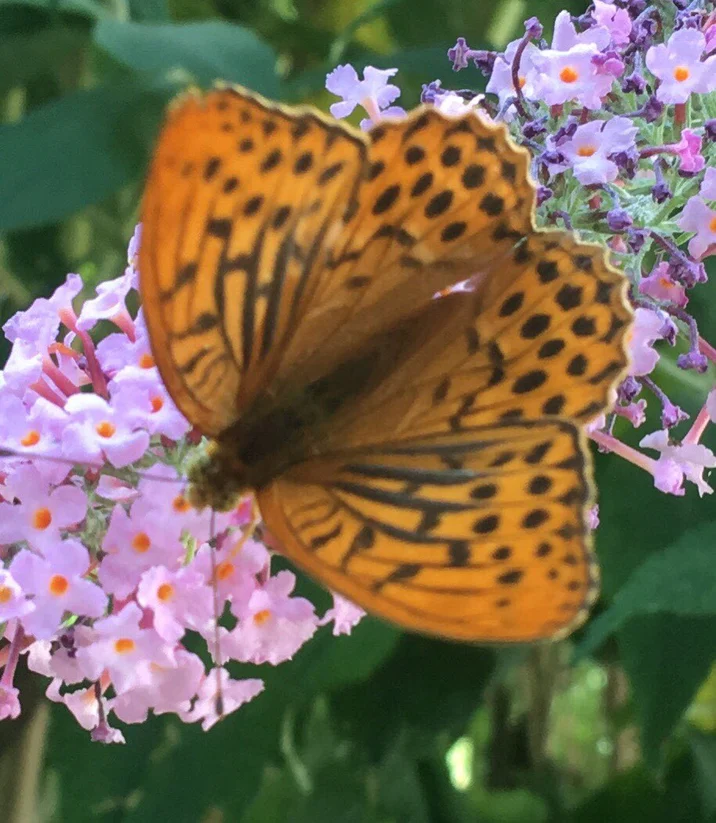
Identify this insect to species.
Argynnis paphia
